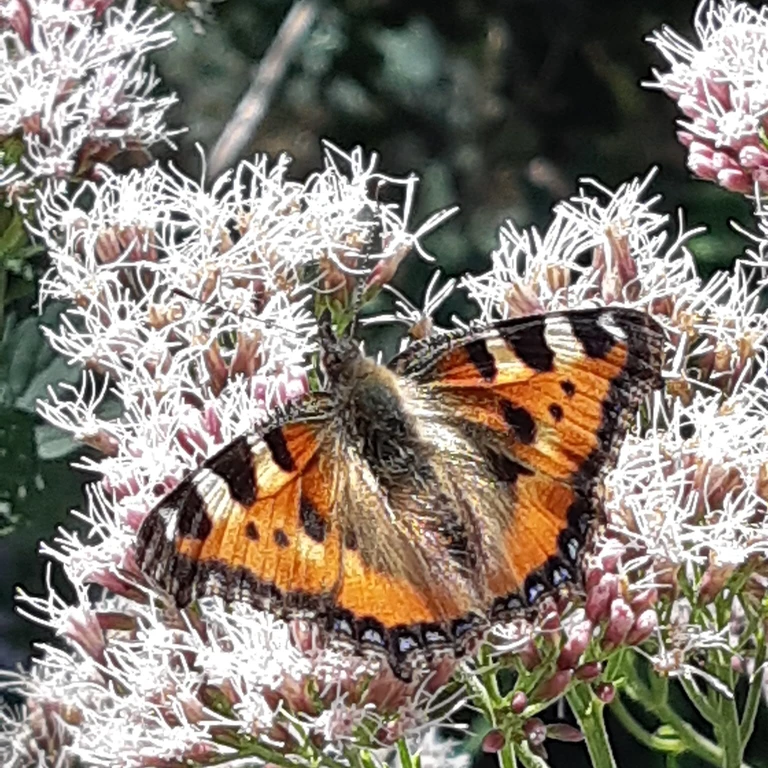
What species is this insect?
Aglais urticae
